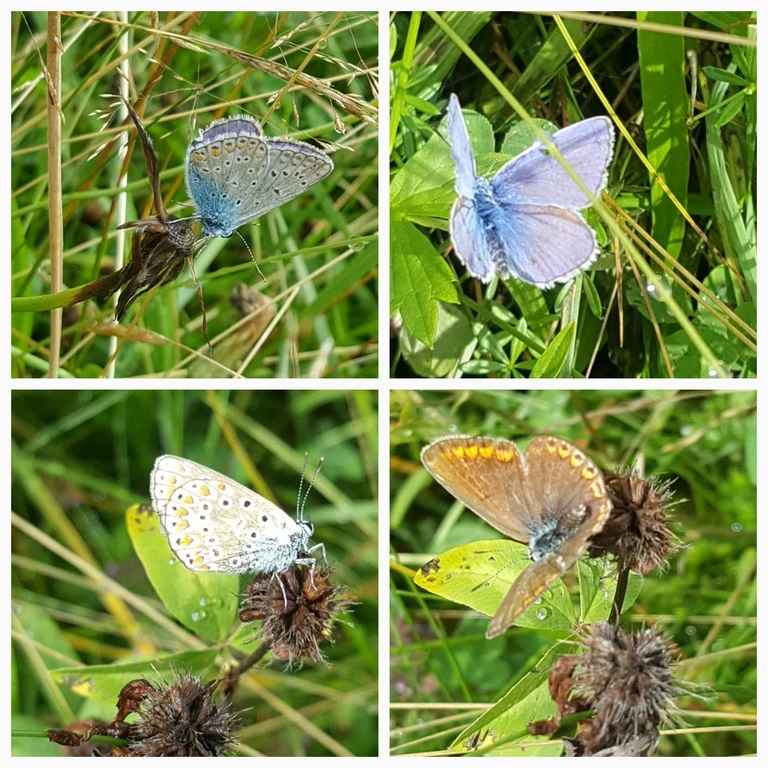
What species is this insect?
Polyommatus icarus
